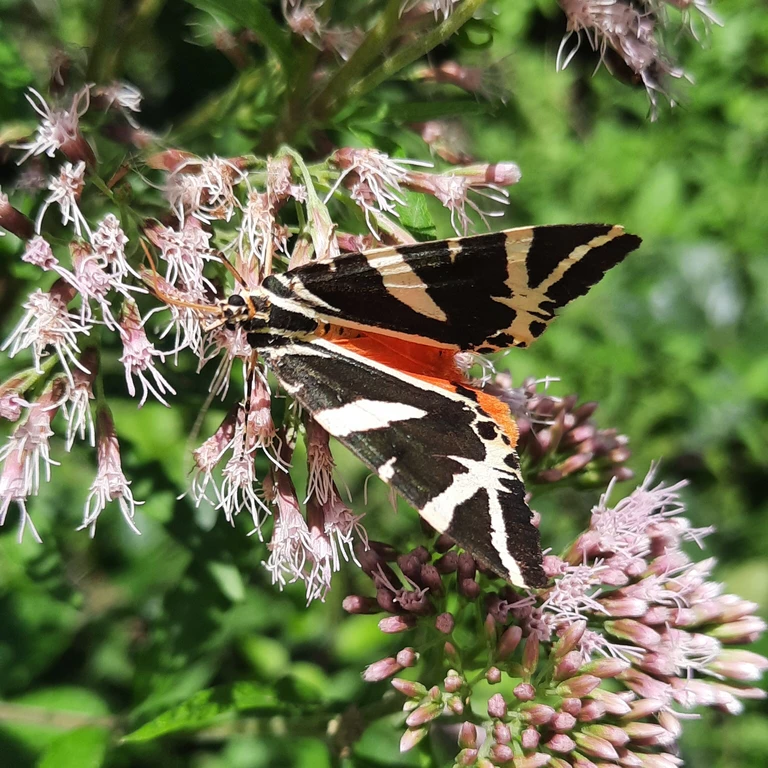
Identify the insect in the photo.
Euplagia quadripunctaria
